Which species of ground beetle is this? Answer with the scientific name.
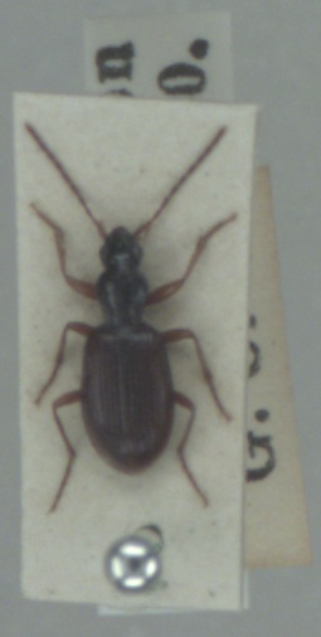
Oxypselaphus obscurus
